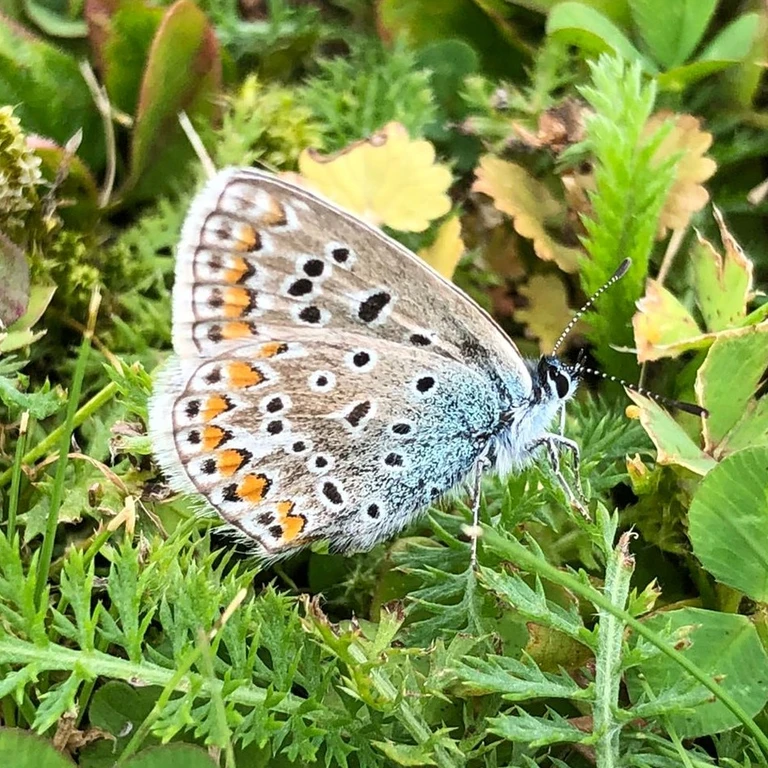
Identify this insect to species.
Polyommatus icarus
